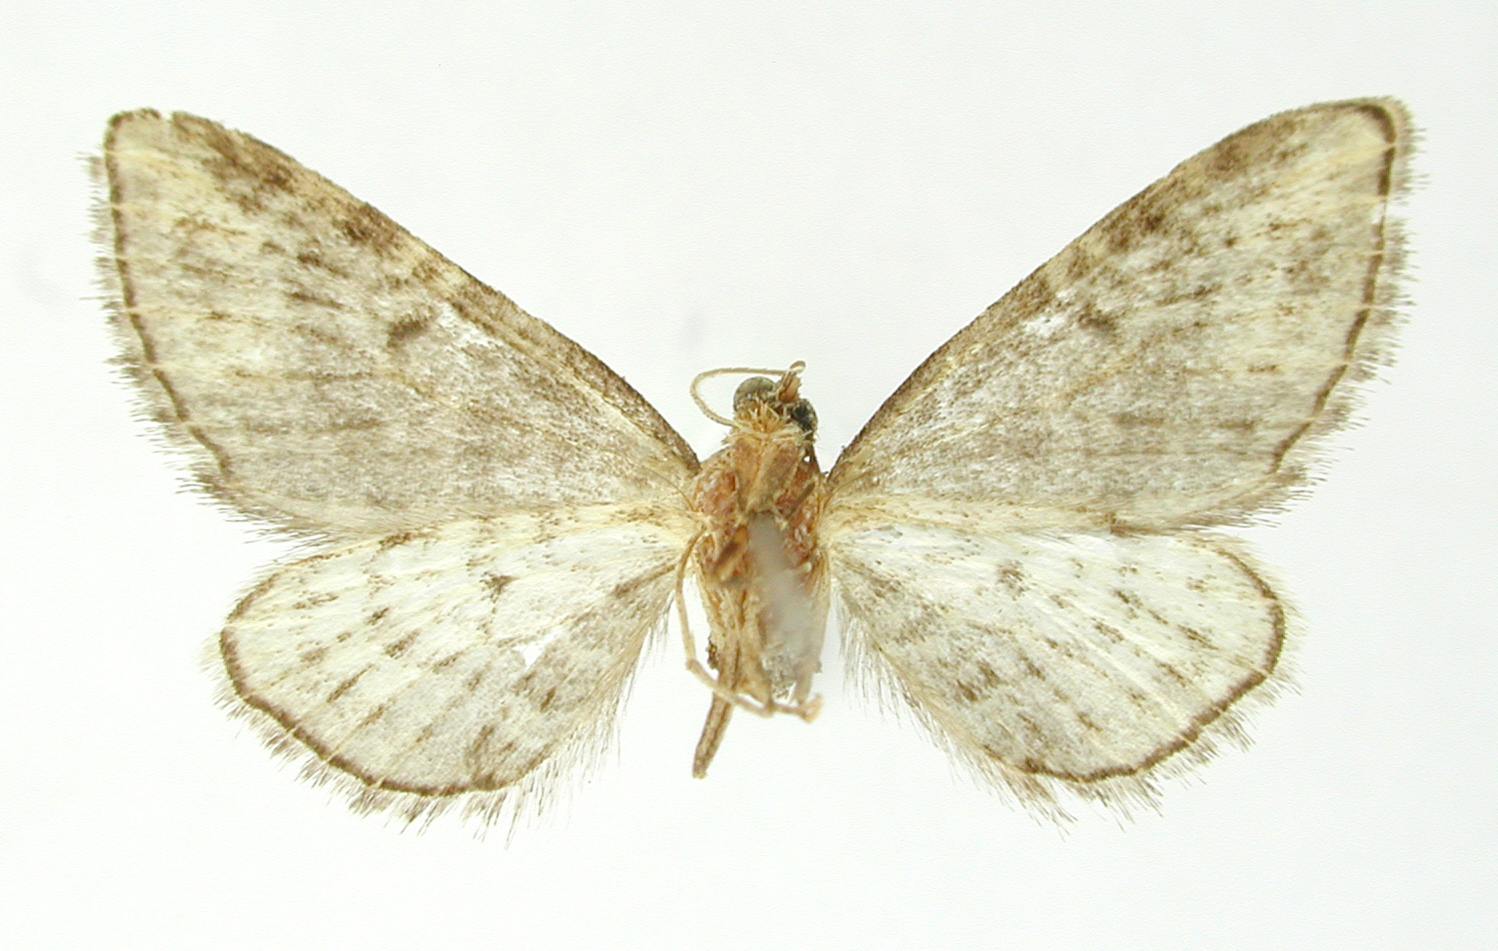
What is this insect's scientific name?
Tephroclystia exophychra
